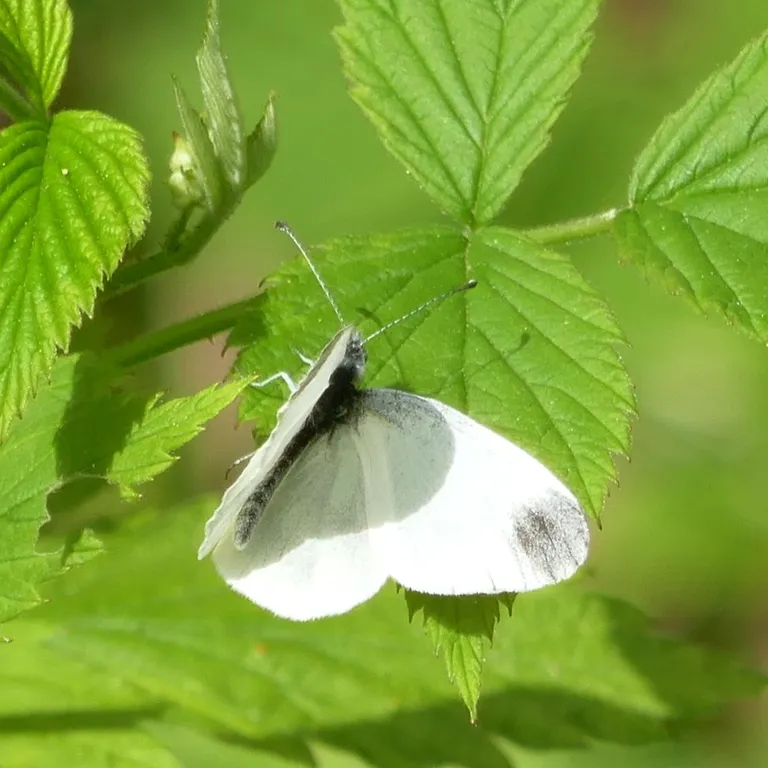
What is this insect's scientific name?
Leptidea sinapis/juvernica
